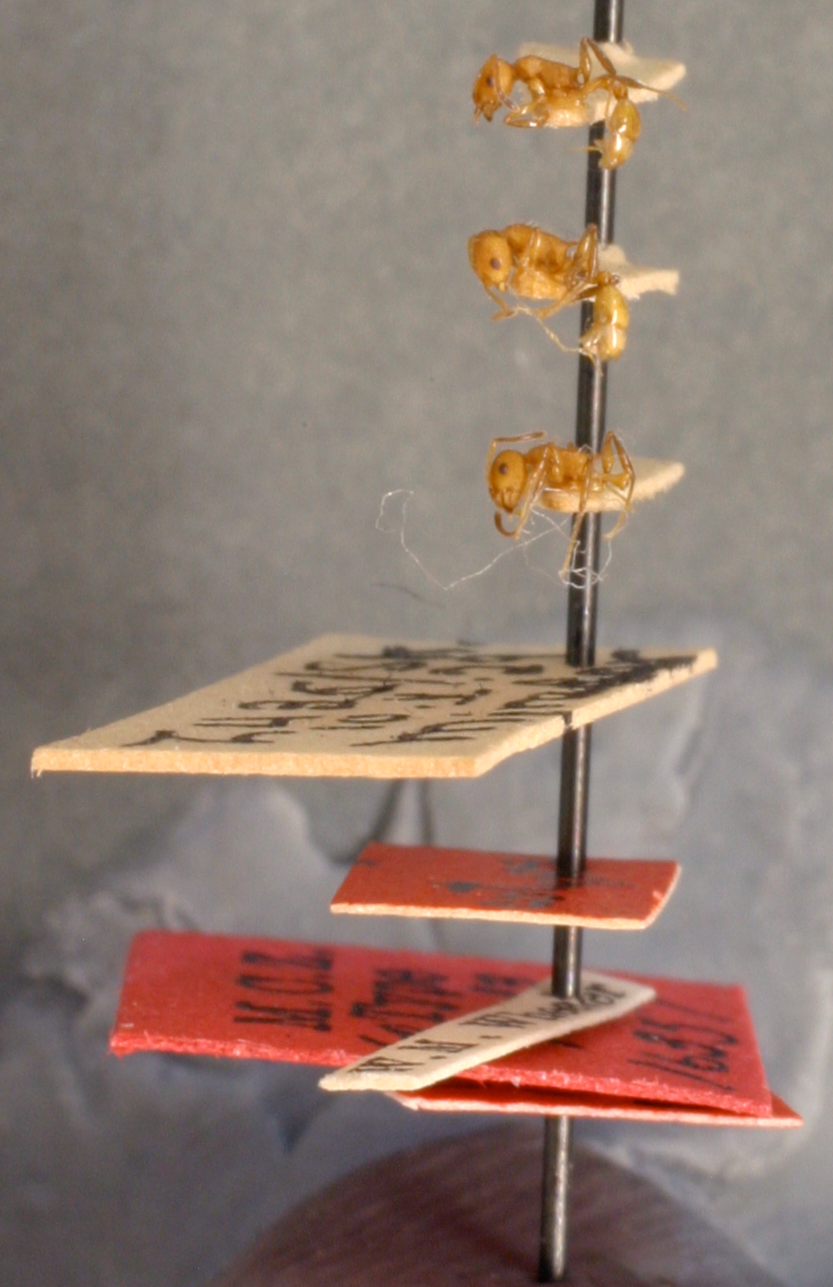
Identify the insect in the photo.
Macromischa azteca
